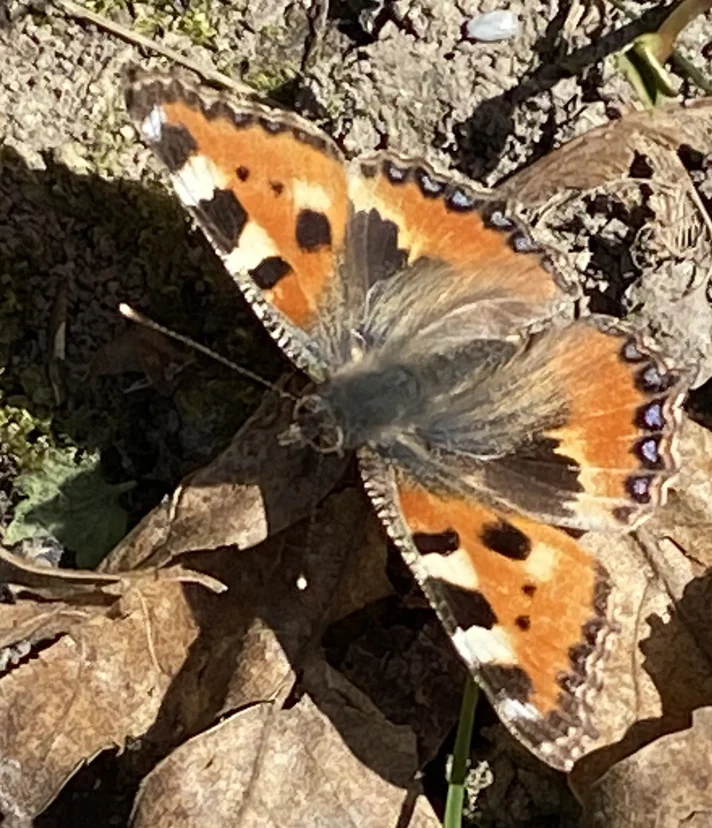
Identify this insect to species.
Aglais urticae
